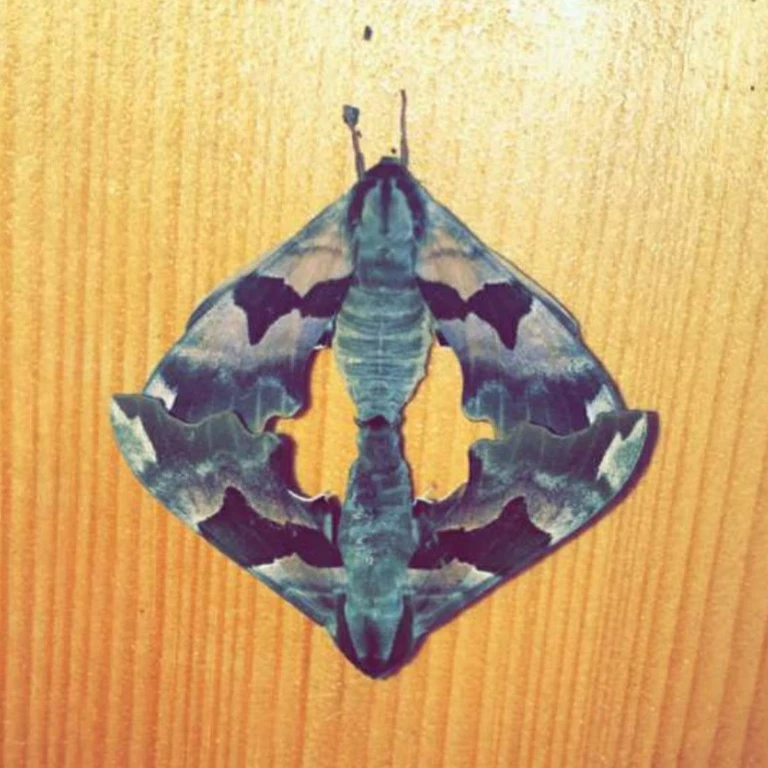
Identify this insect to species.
Mimas tiliae
